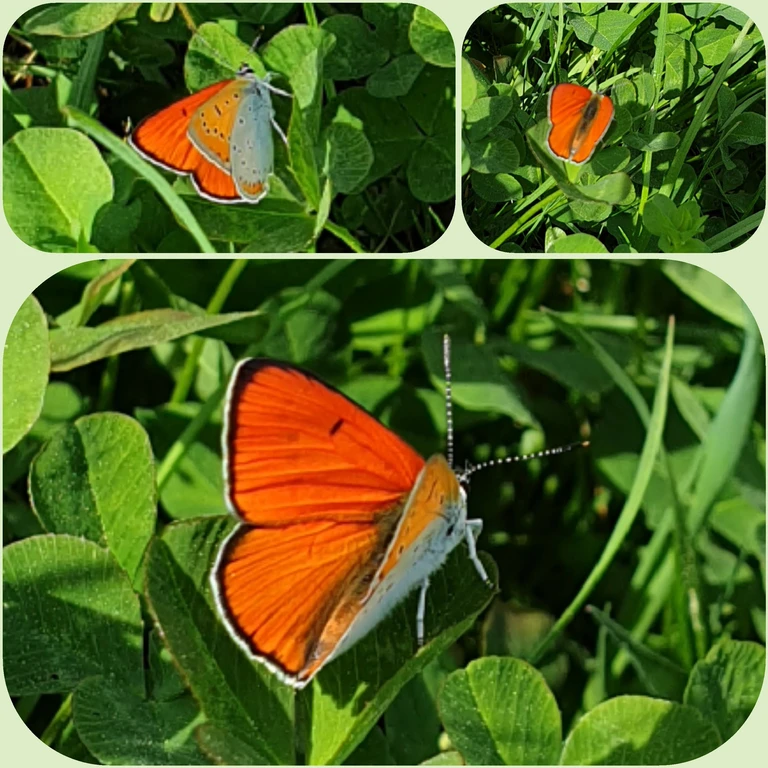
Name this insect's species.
Lycaena dispar
